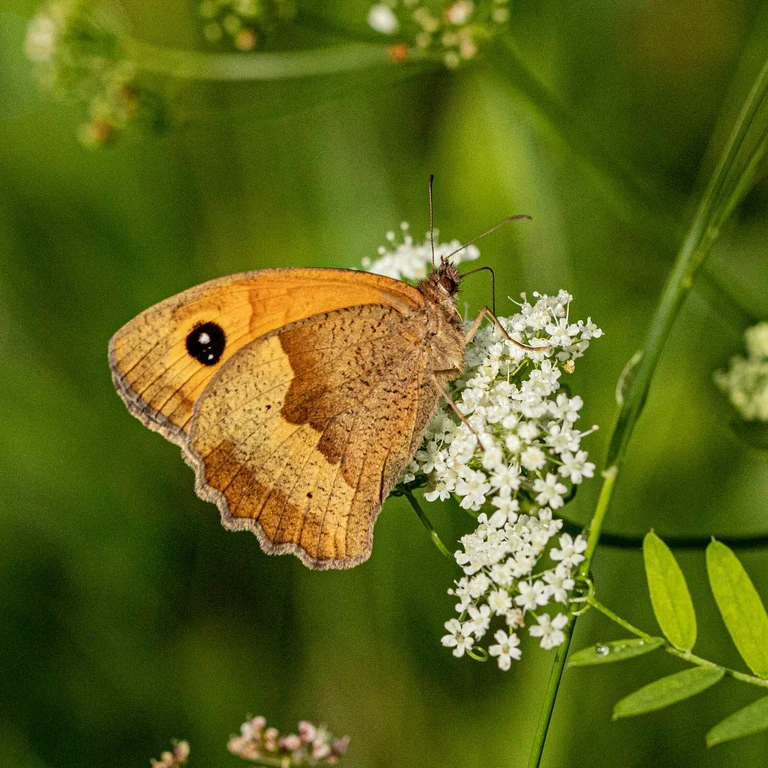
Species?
Maniola jurtina
